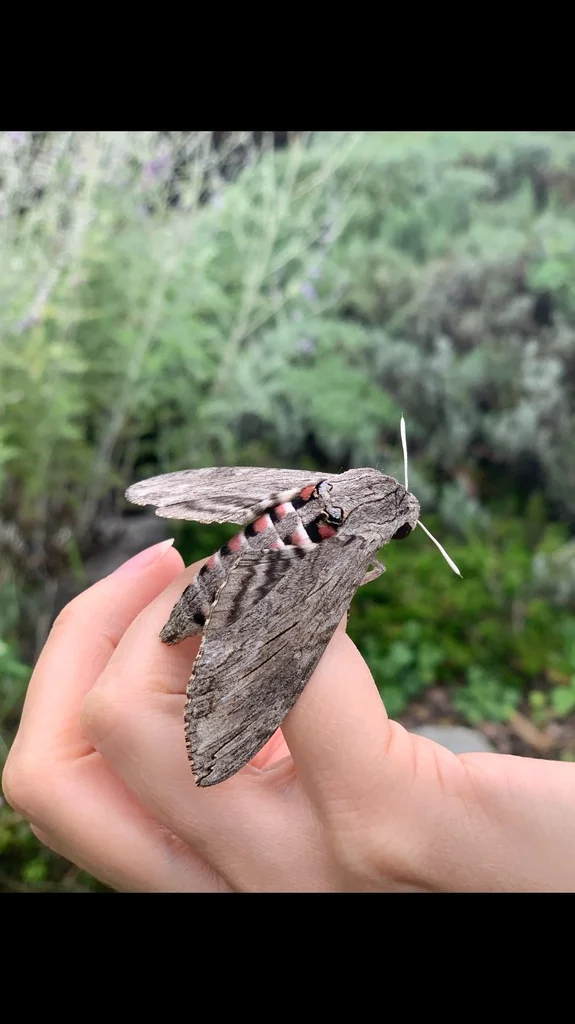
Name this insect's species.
Agrius convolvuli
